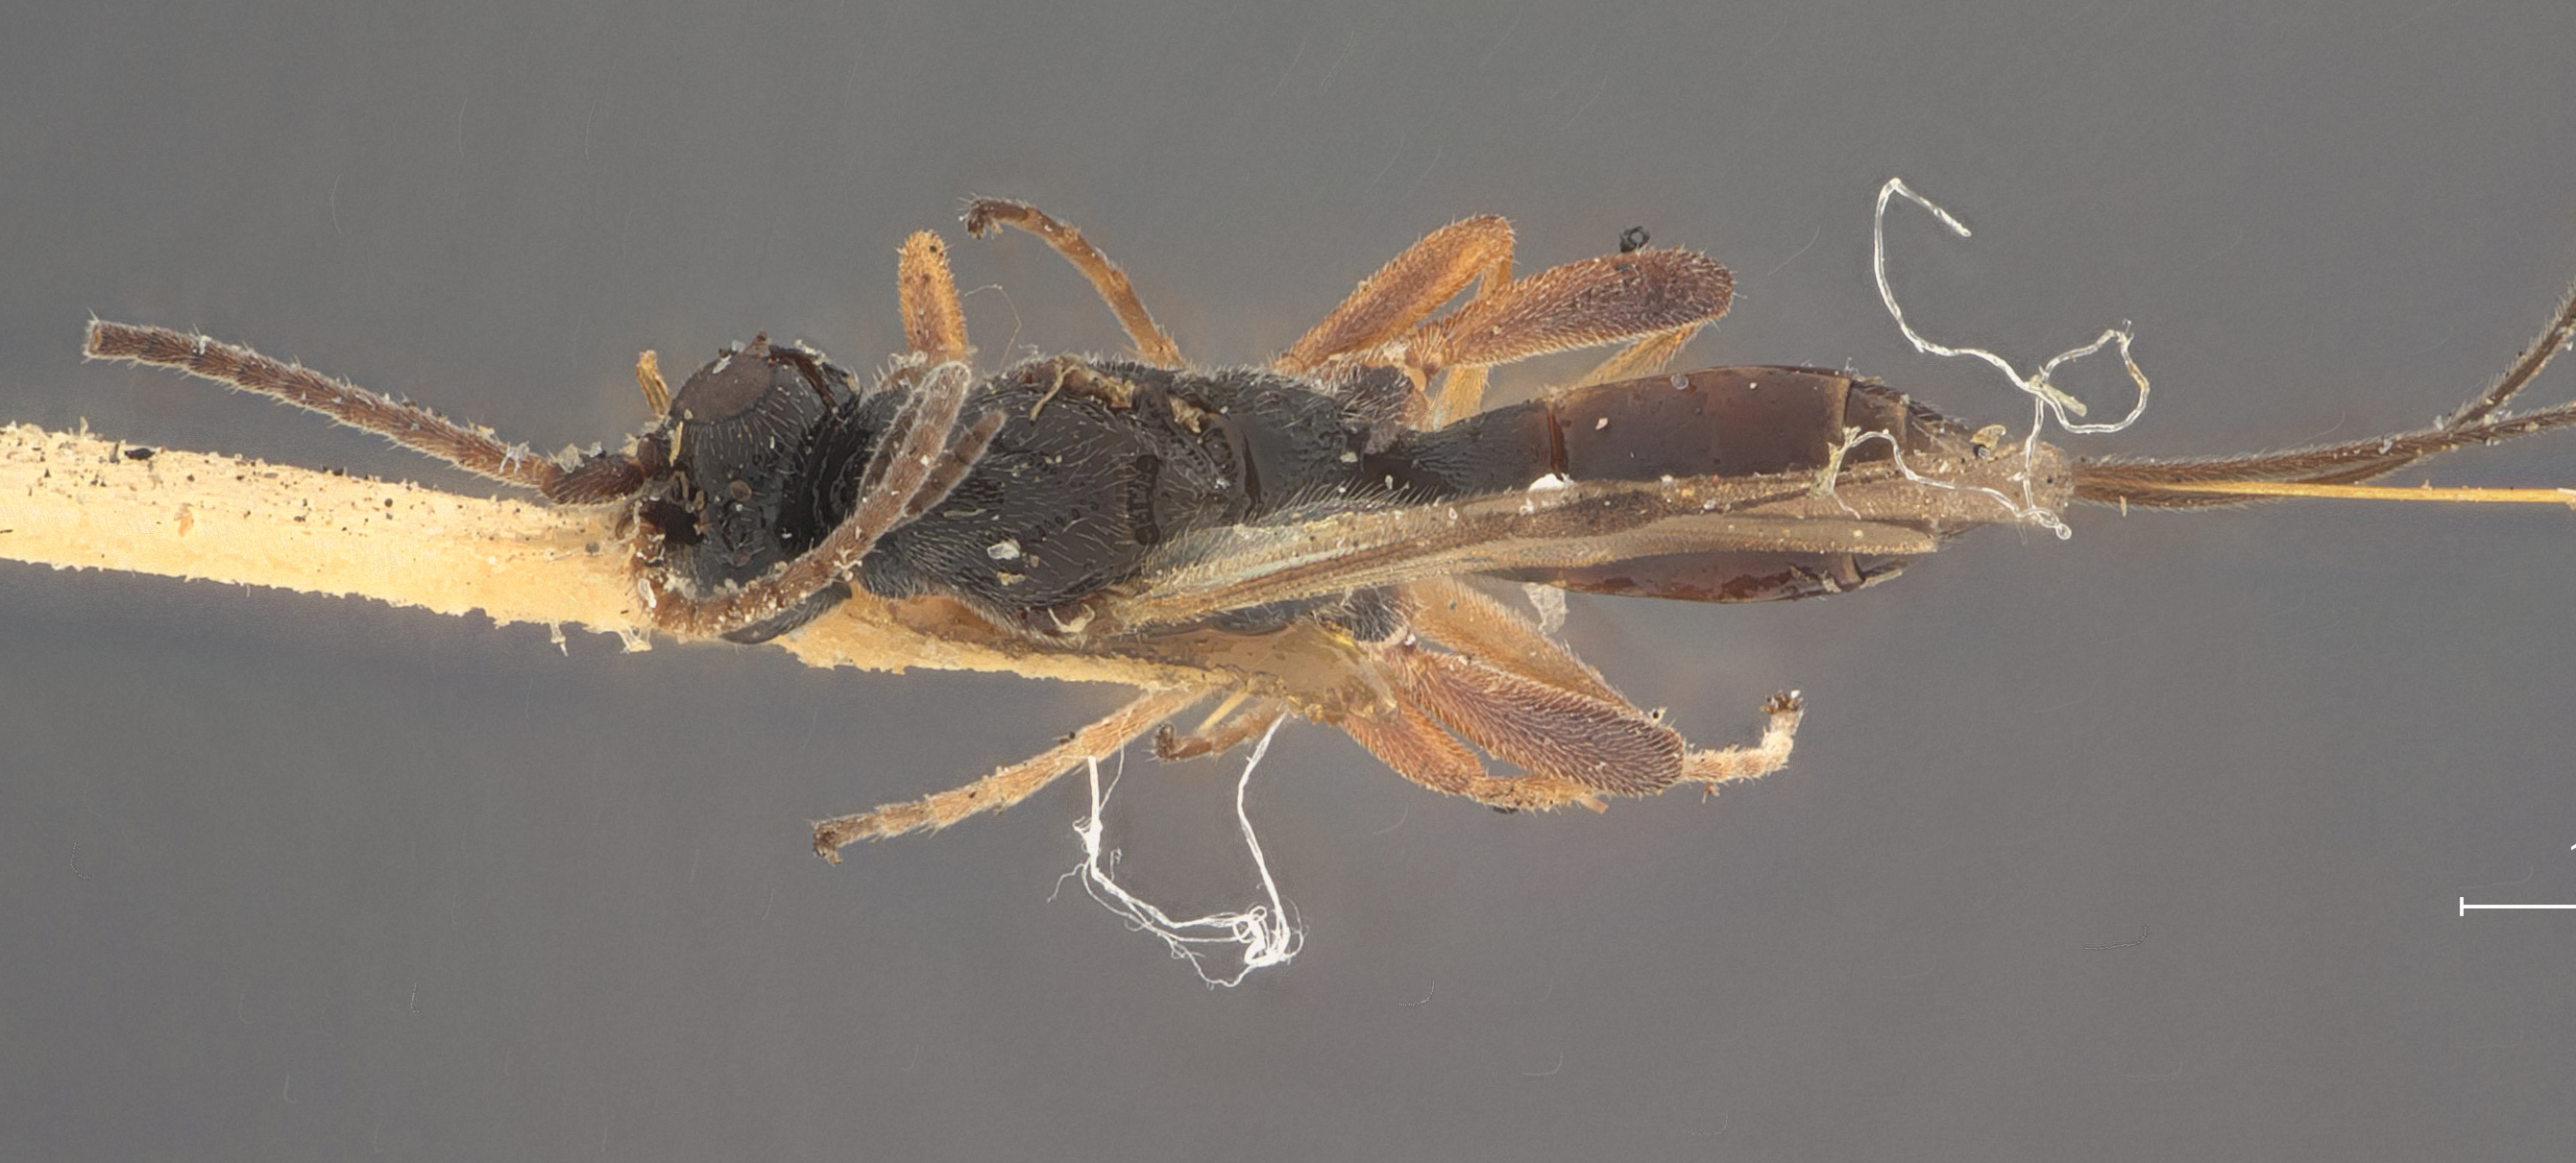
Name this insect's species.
Orgilus grapholithae
